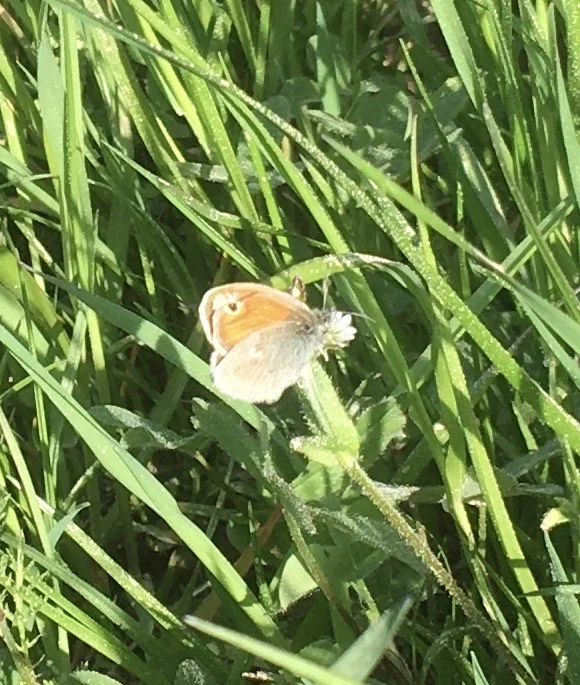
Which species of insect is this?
Coenonympha pamphilus
